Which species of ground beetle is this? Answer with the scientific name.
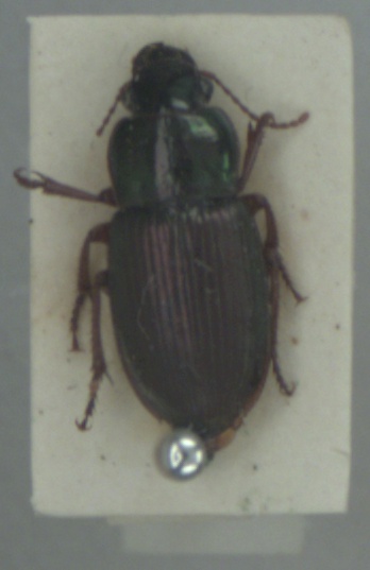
Harpalus affinis
